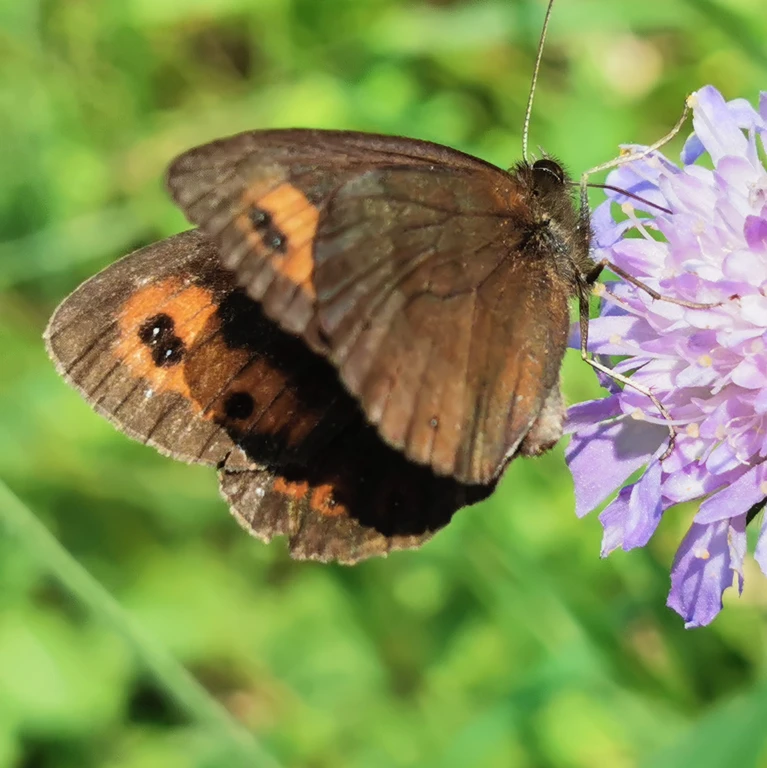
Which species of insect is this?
Erebia aethiops
